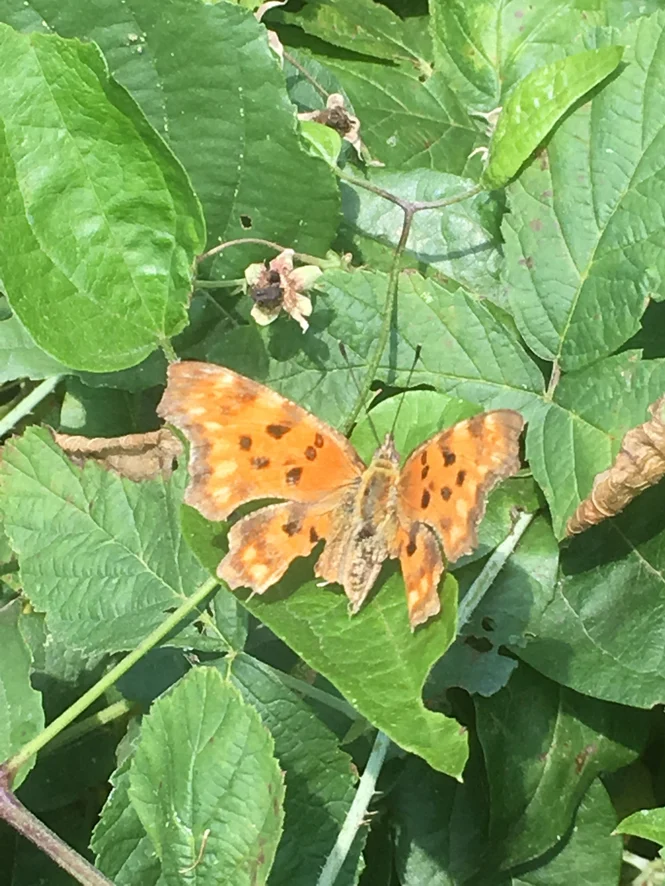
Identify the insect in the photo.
Polygonia c-album
